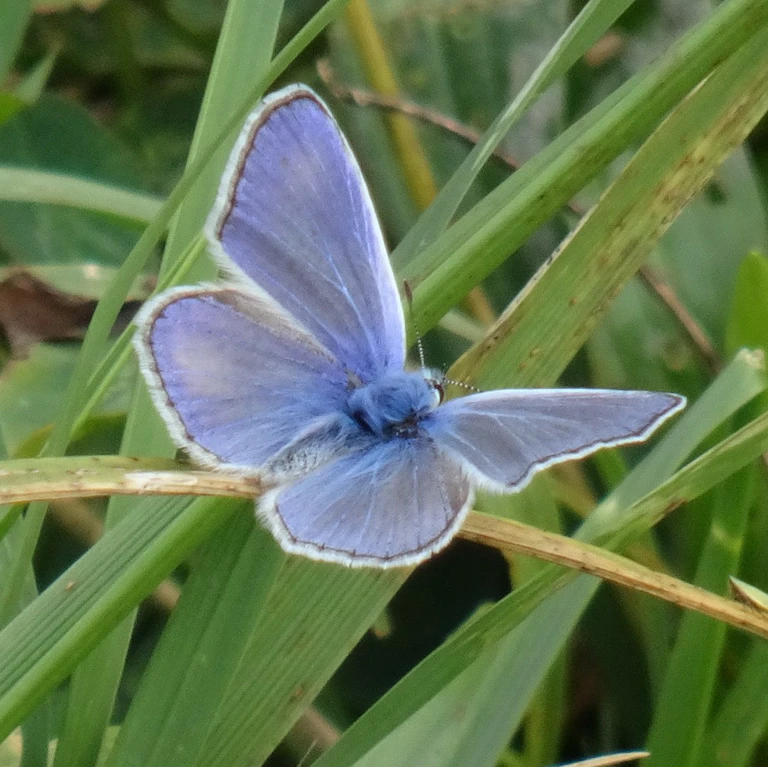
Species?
Polyommatus icarus
